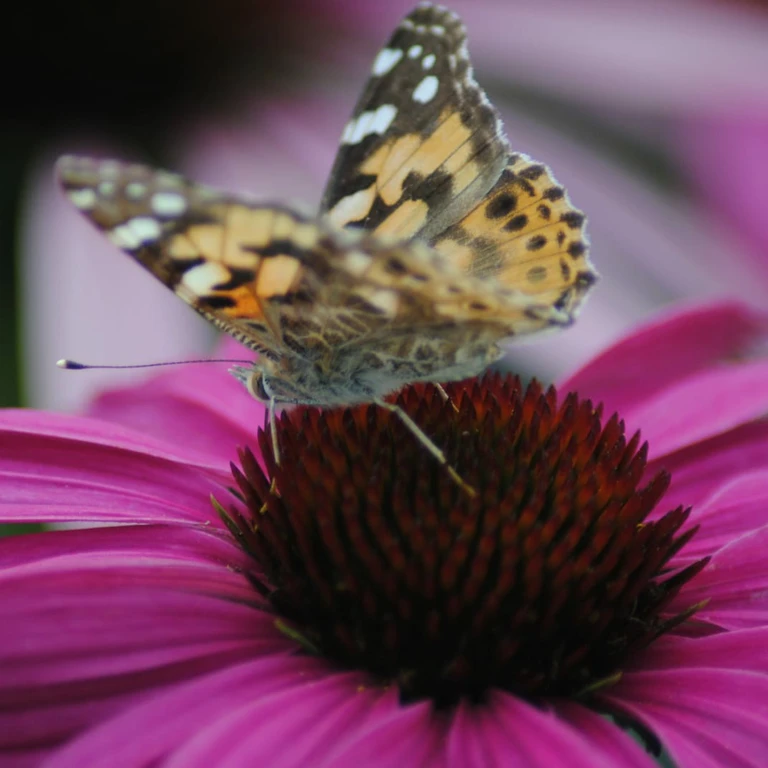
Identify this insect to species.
Vanessa cardui
